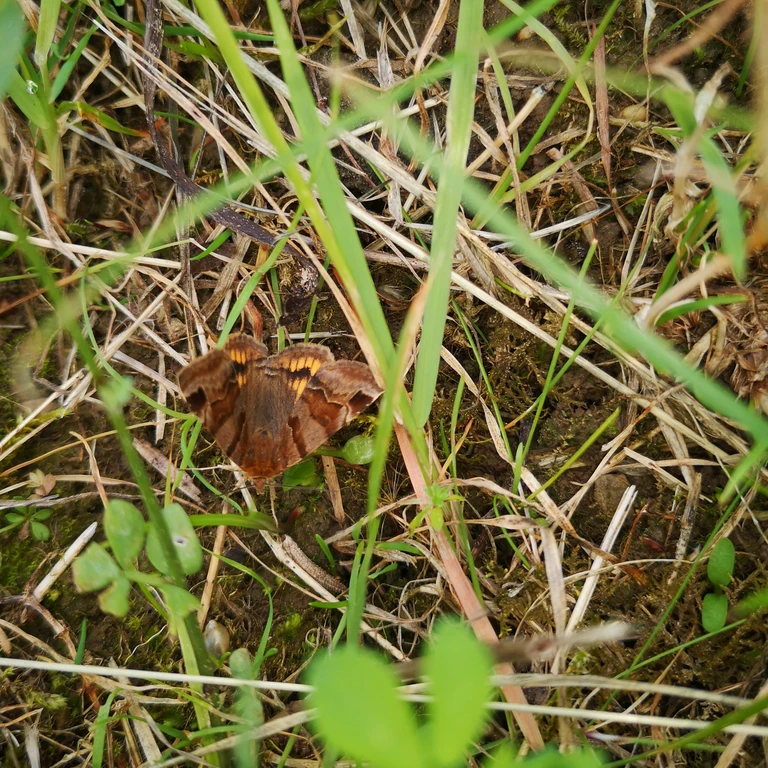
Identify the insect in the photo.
Euclidia glyphica
